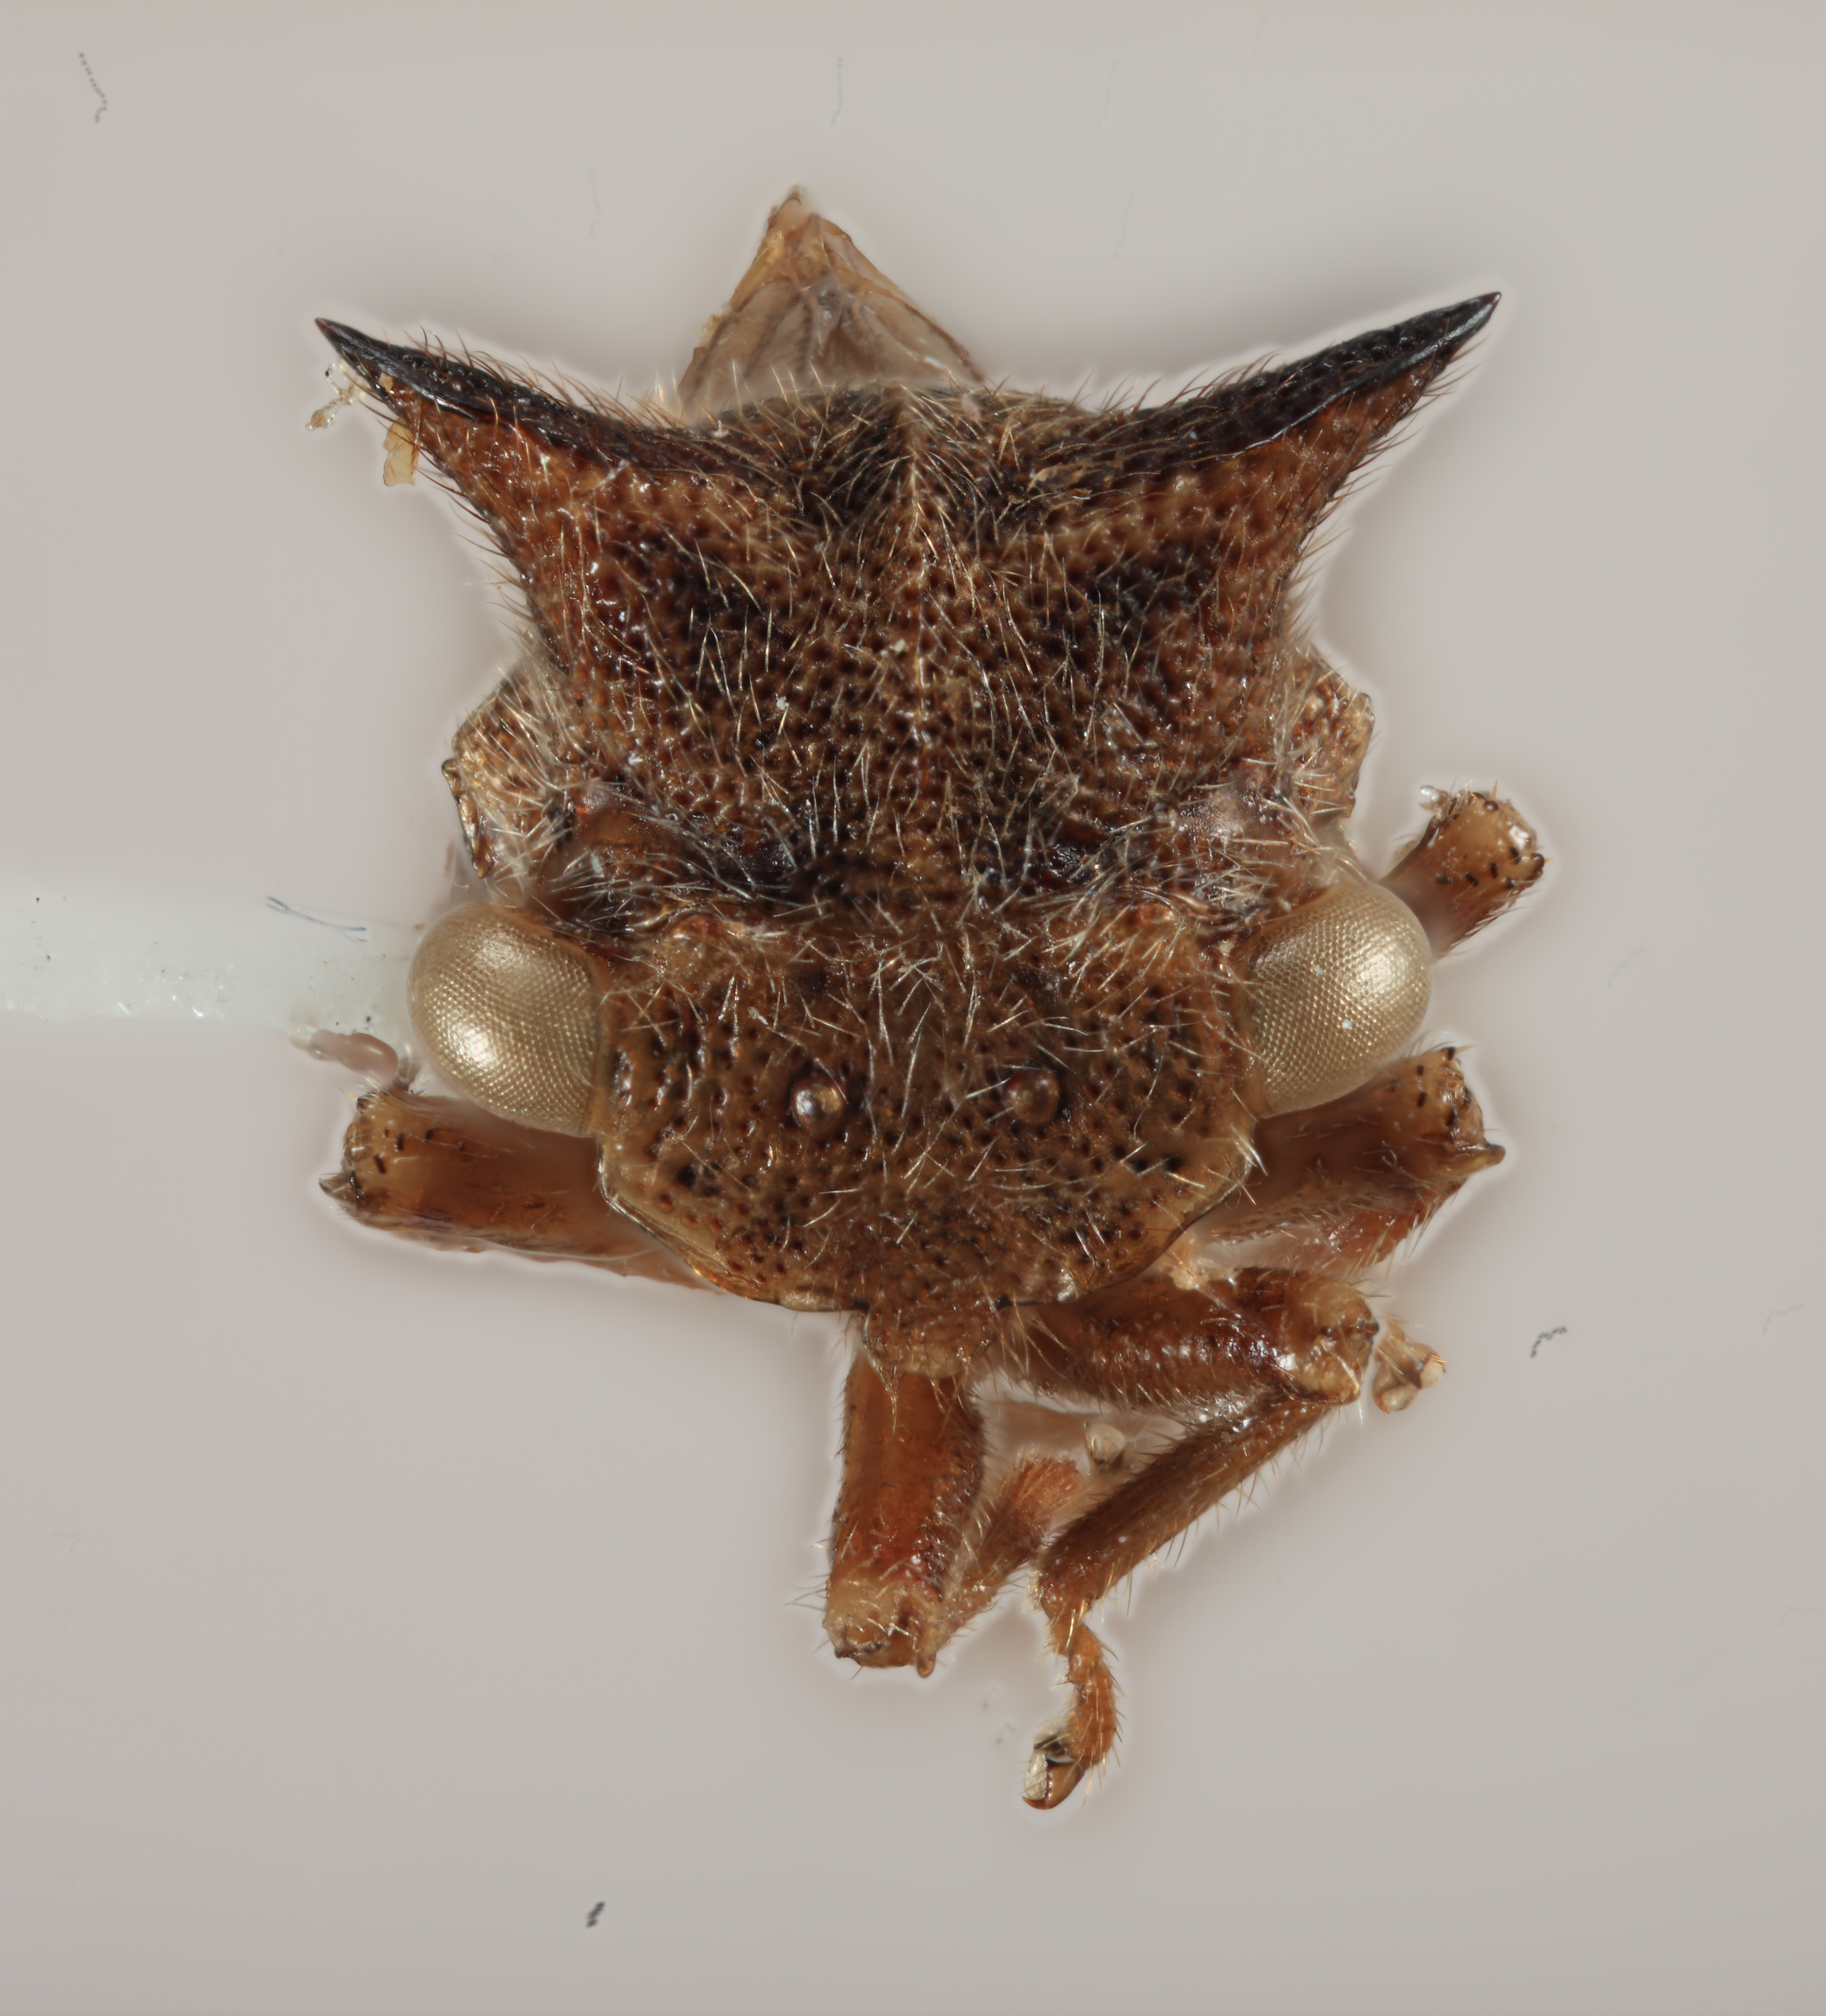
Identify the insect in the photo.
Tolania damia
